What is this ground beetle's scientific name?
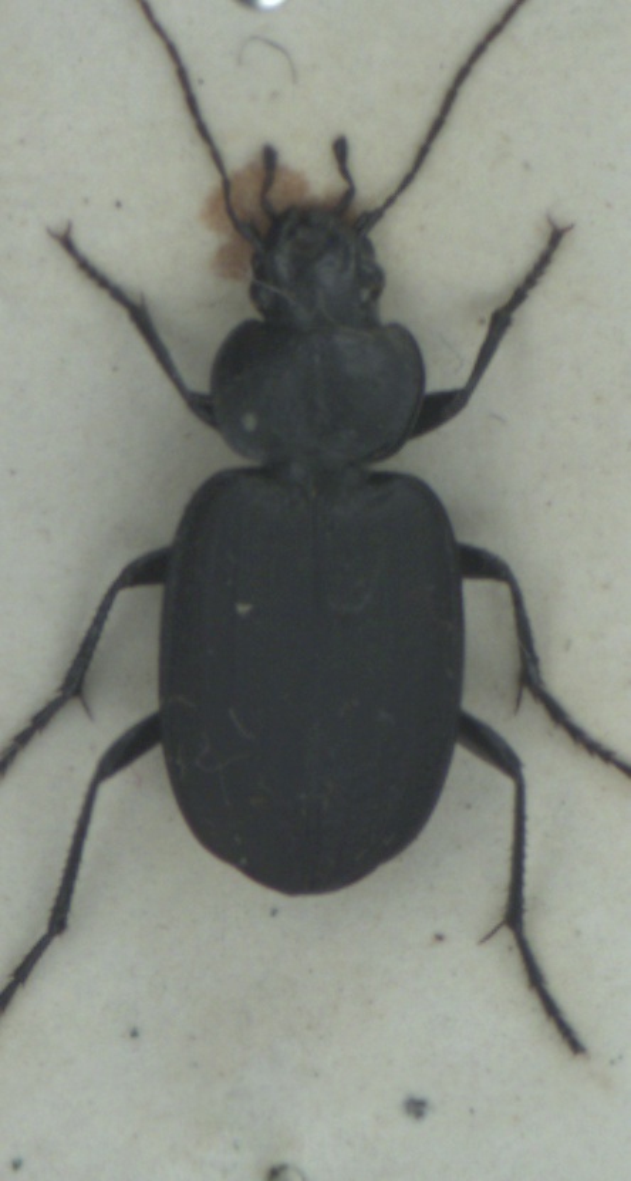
Licinus punctatulus
